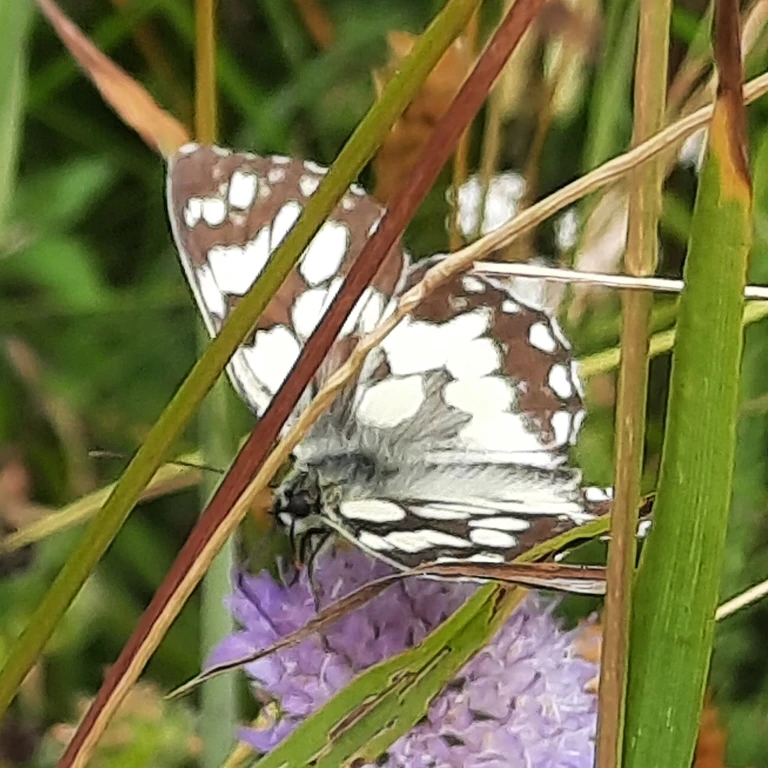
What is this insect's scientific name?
Melanargia galathea
